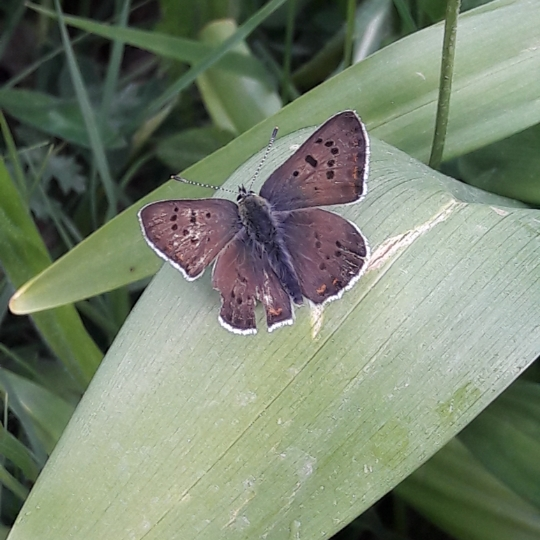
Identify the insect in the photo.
Lycaena tityrus (also Loweia tityrus)
